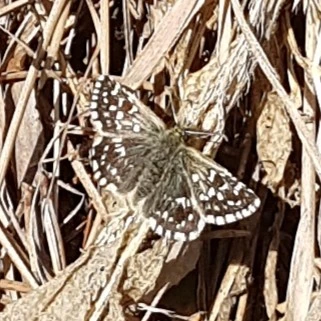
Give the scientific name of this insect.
Pyrgus malvae
